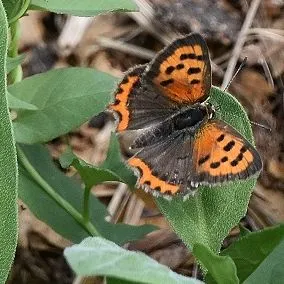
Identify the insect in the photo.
Lycaena phlaeas
